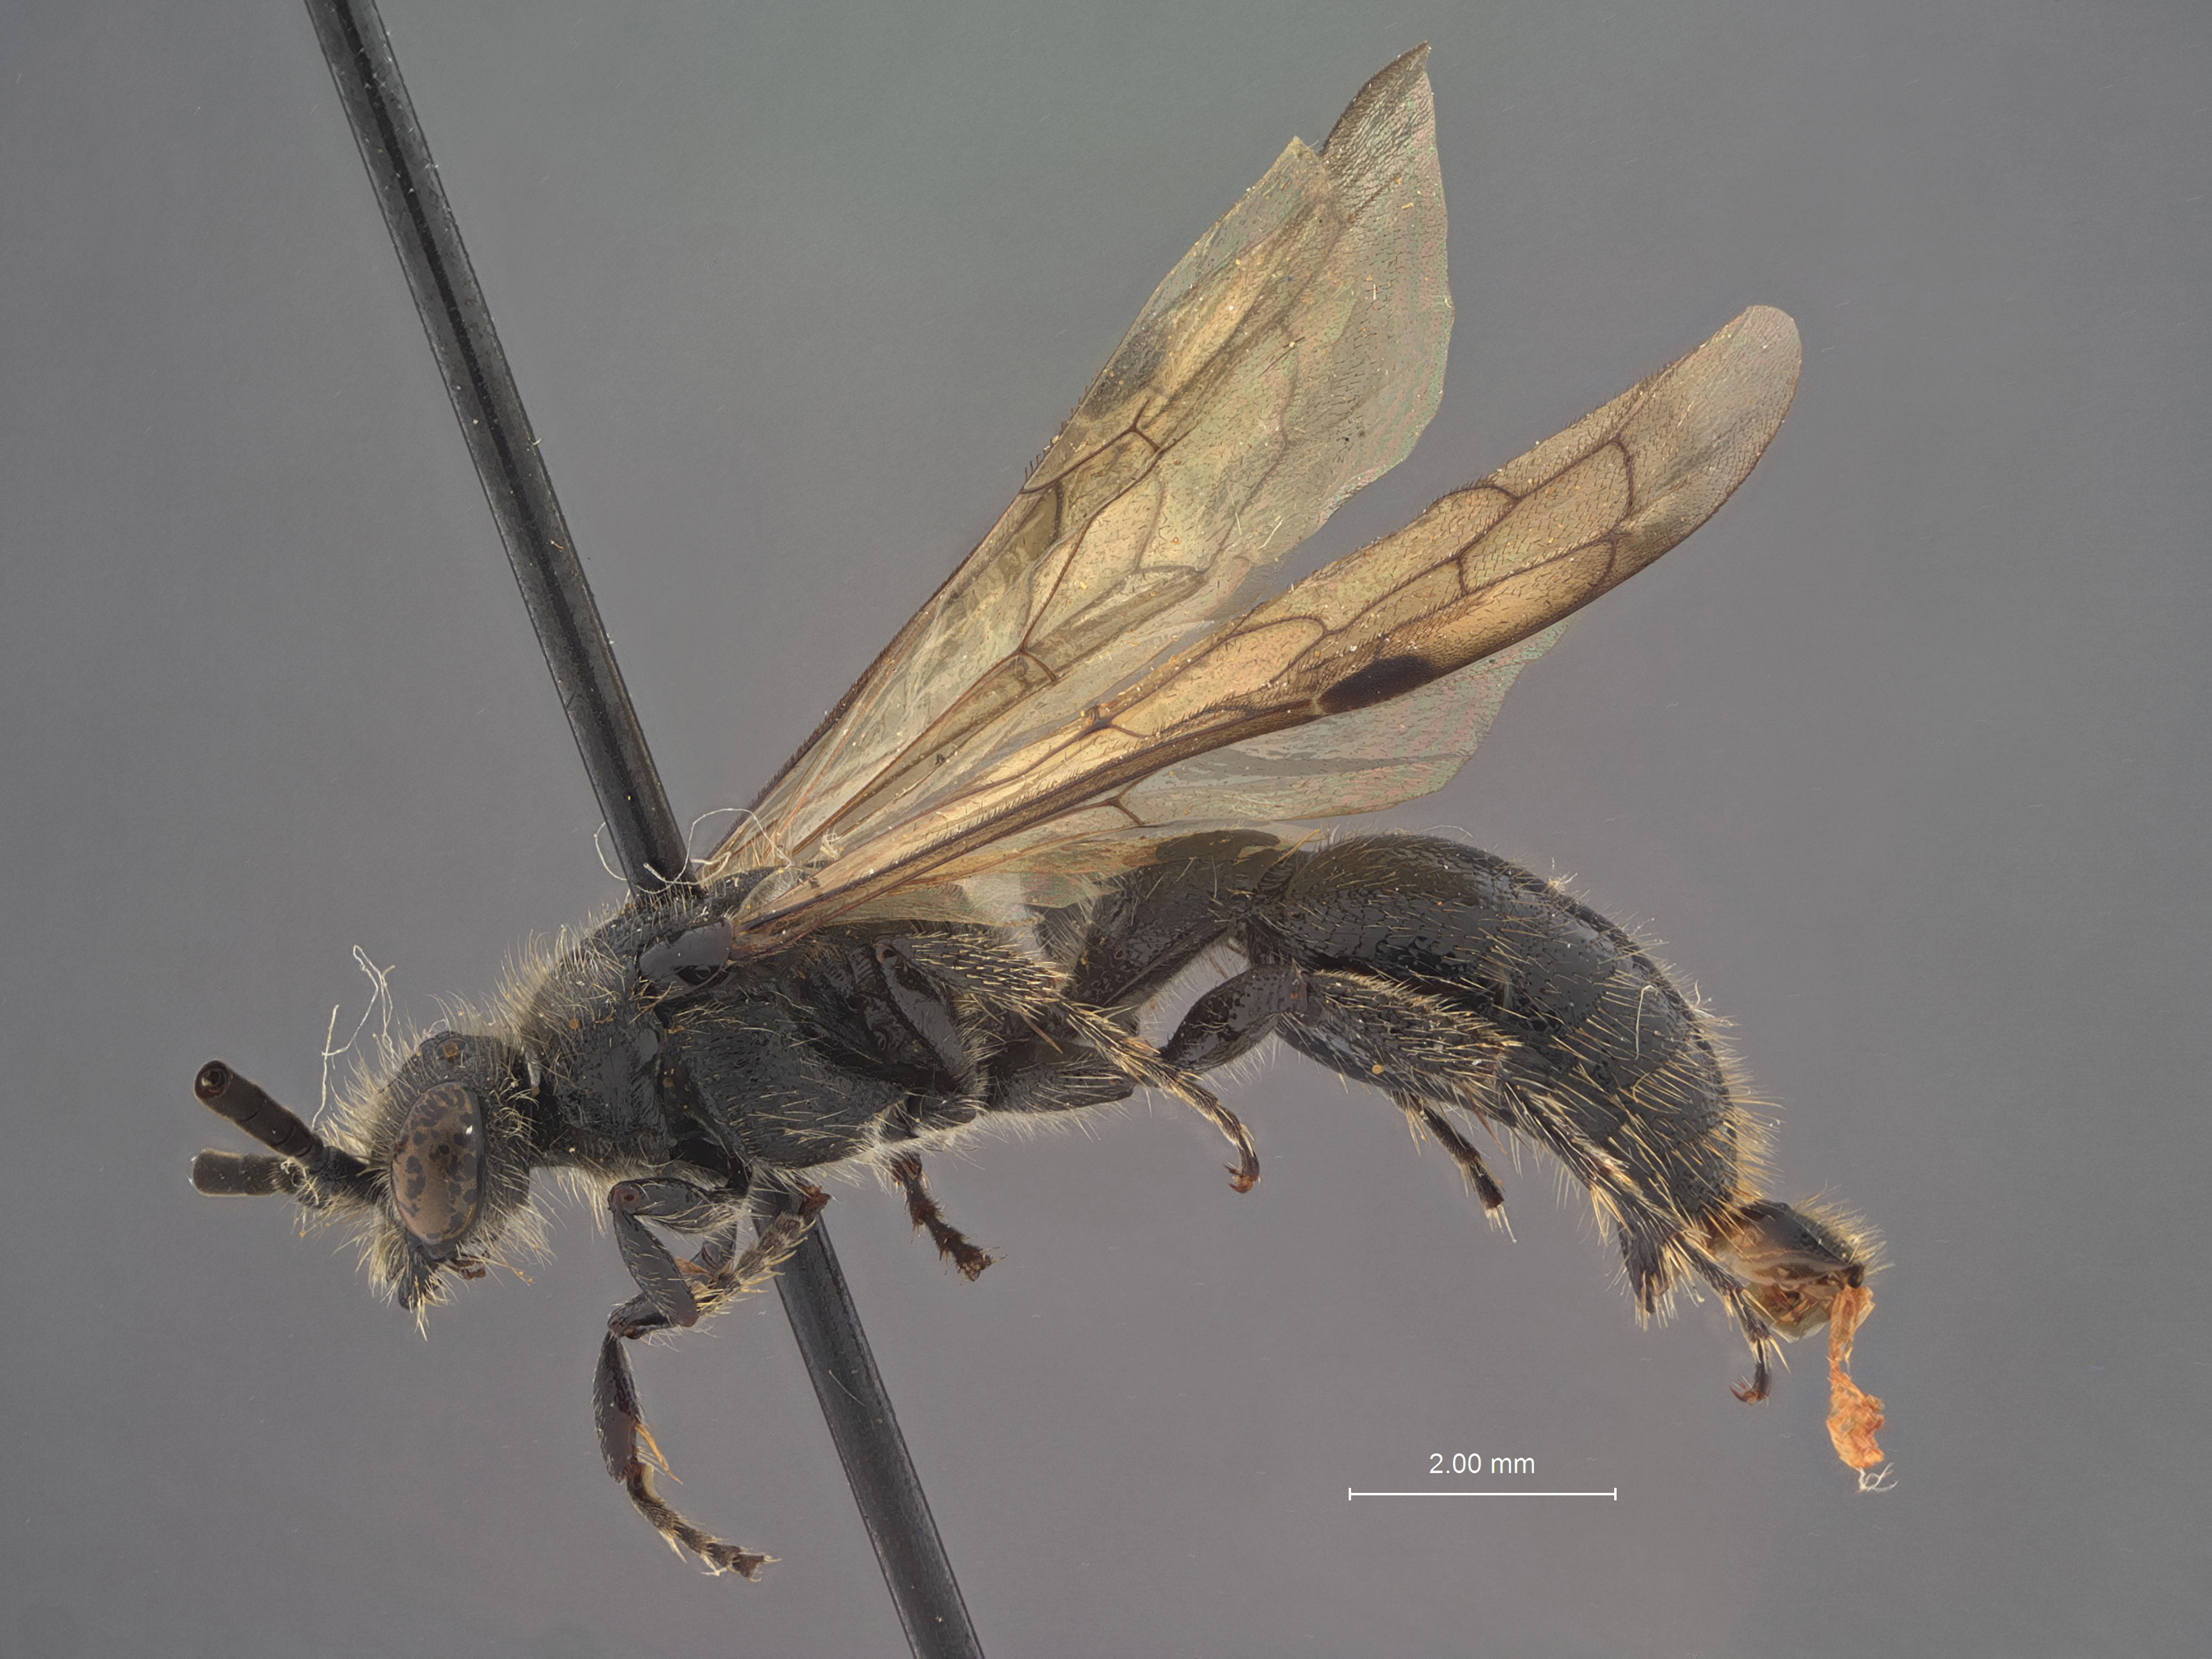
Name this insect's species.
Krombeinia morelia
